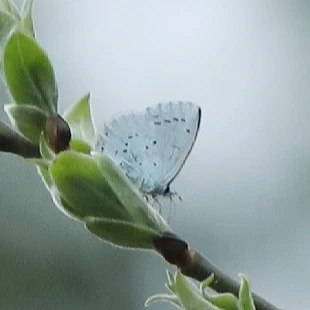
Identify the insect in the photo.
Celastrina argiolus
